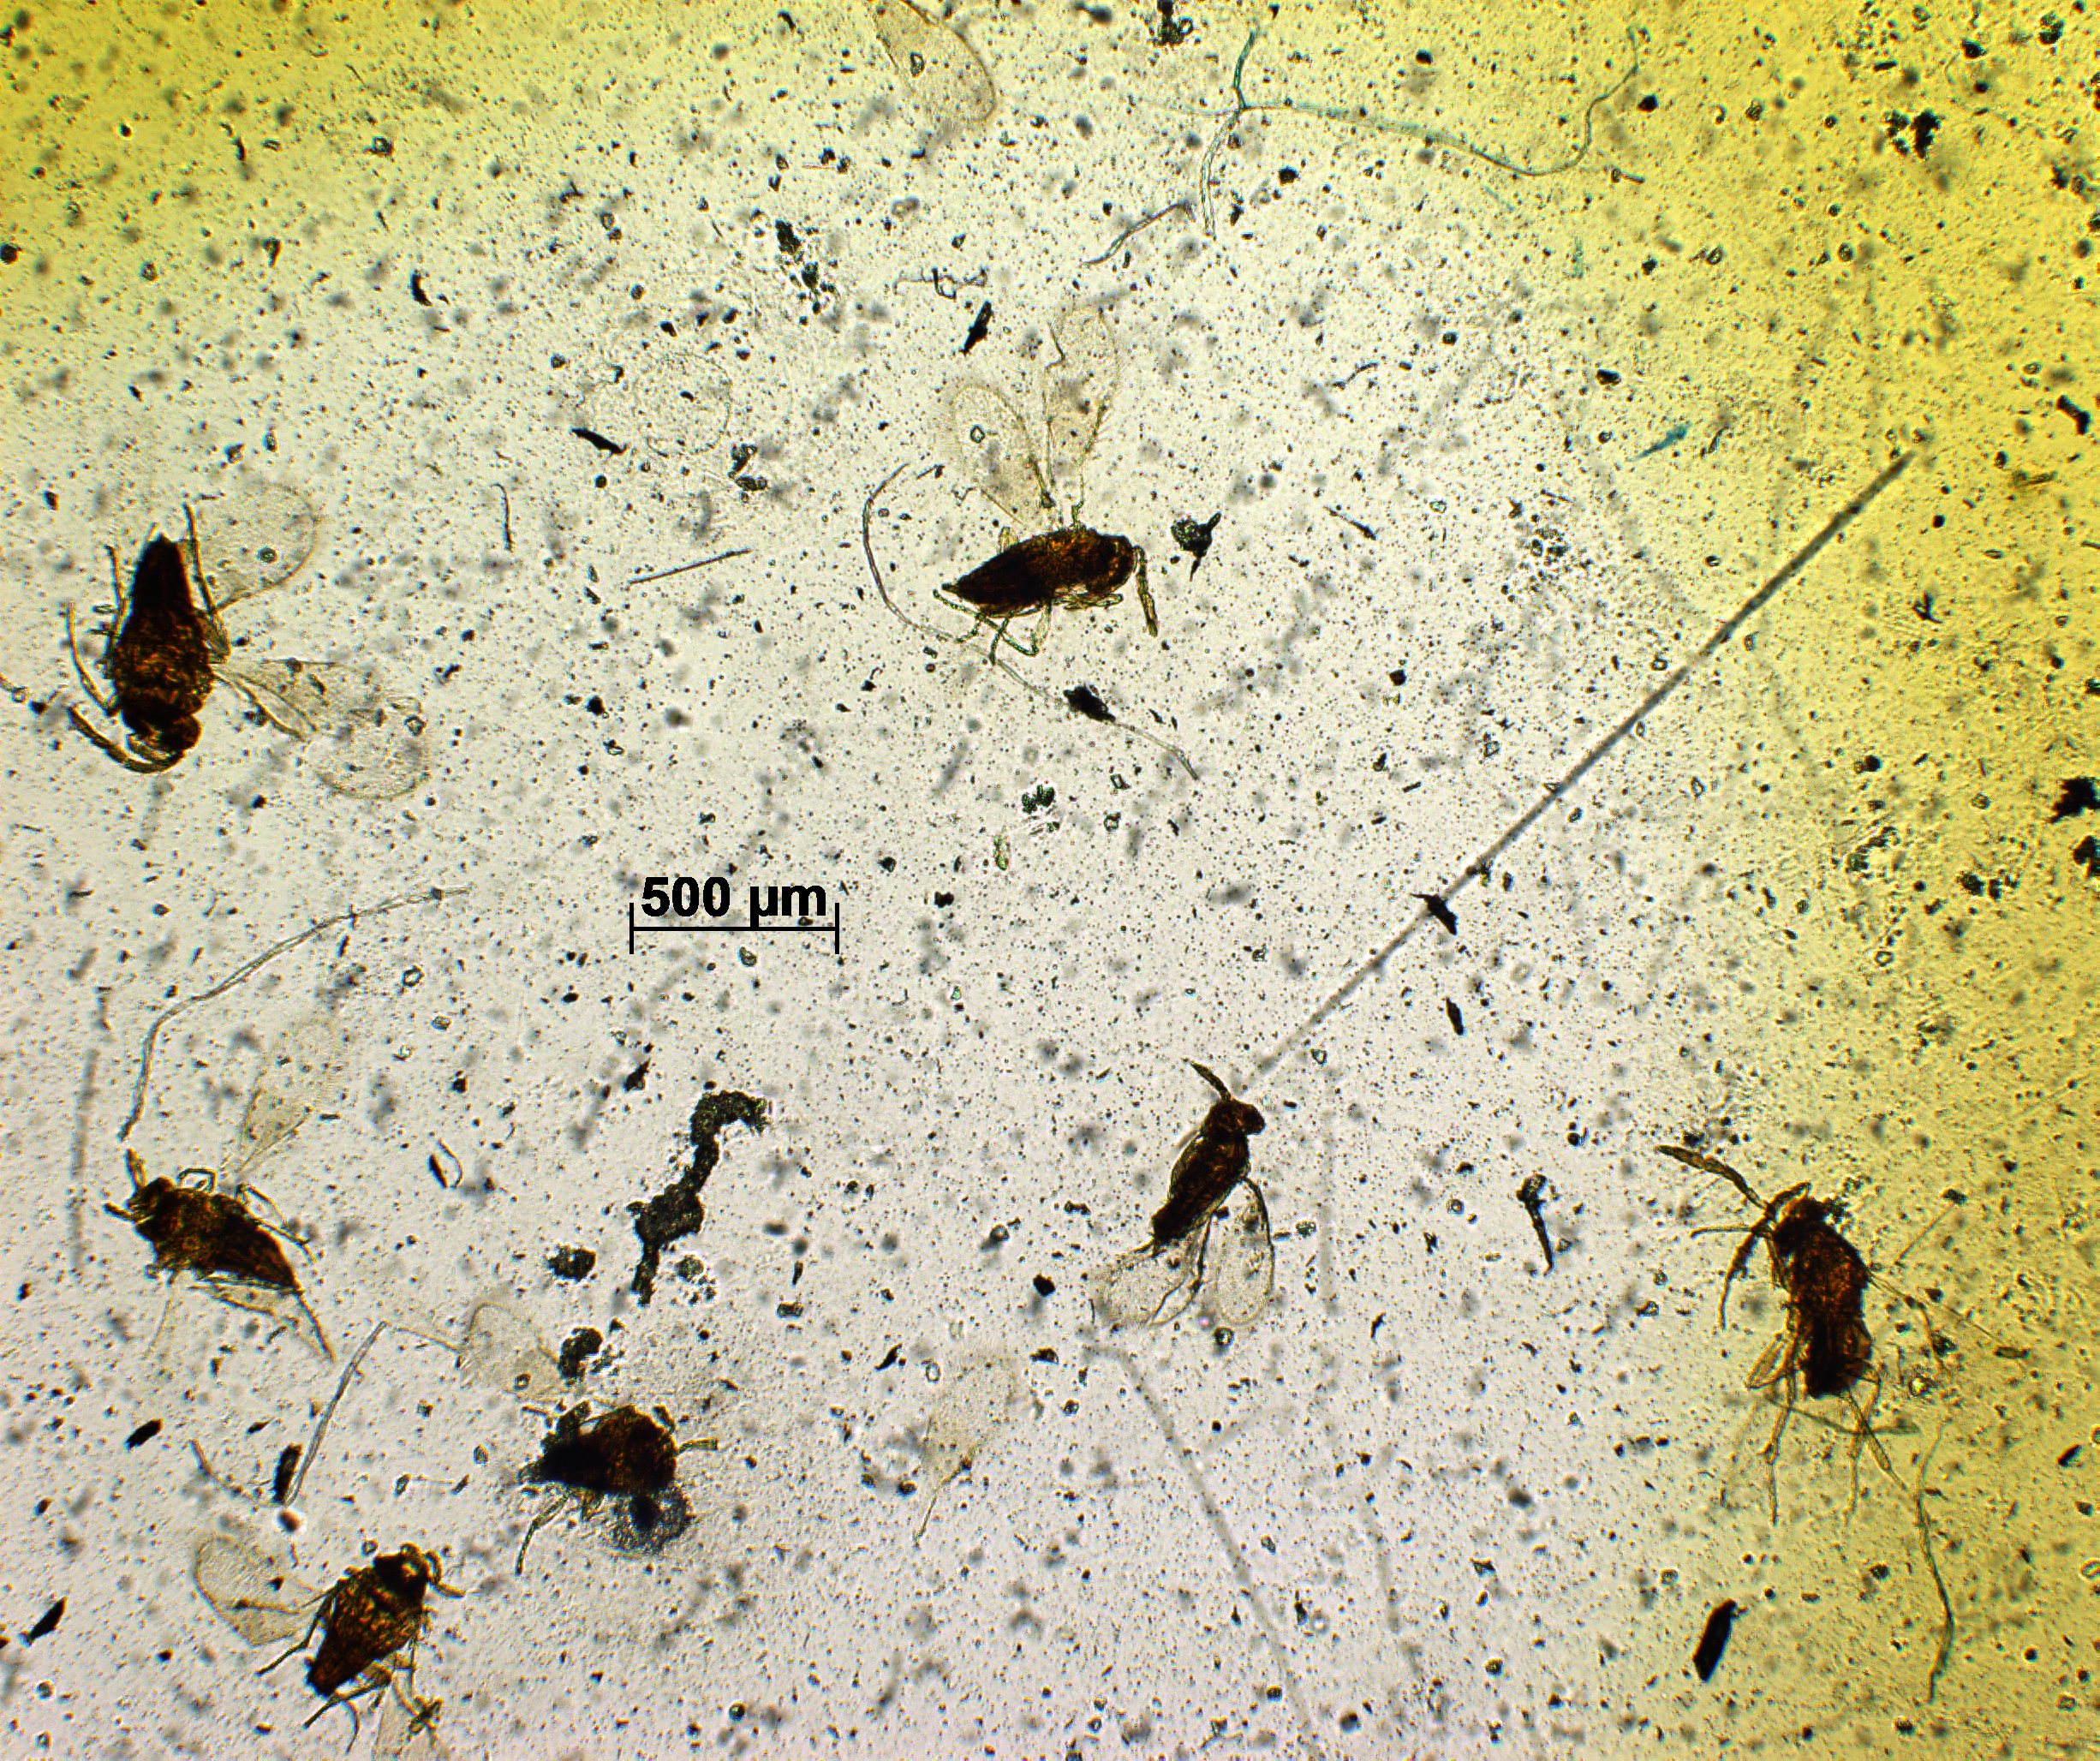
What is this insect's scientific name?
Bardylis australiensis
